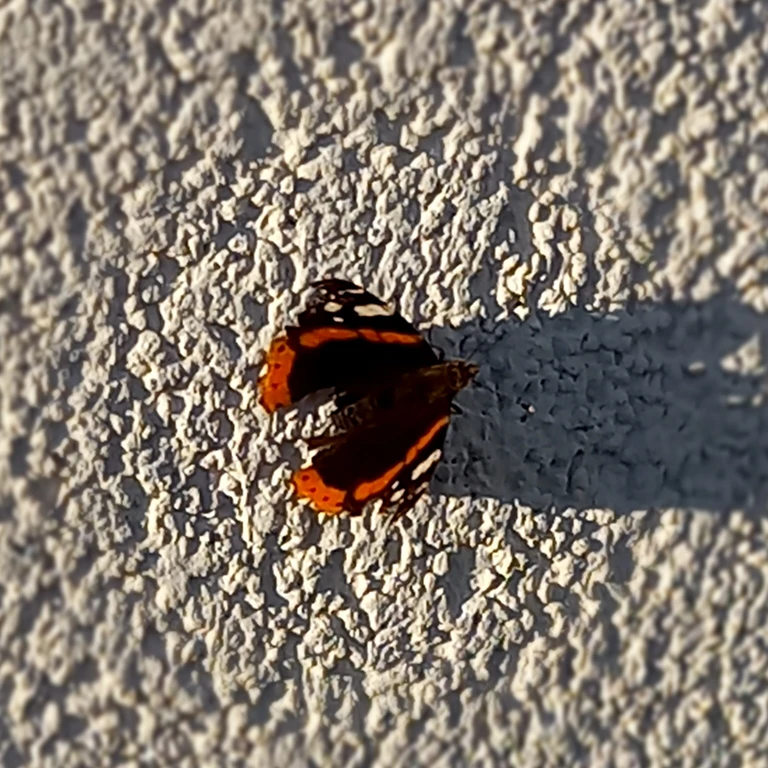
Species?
Vanessa atalanta
